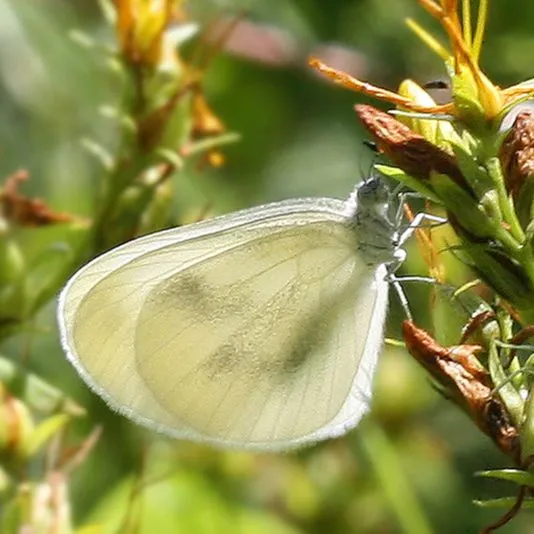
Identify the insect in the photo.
Leptidea sinapis/juvernica
